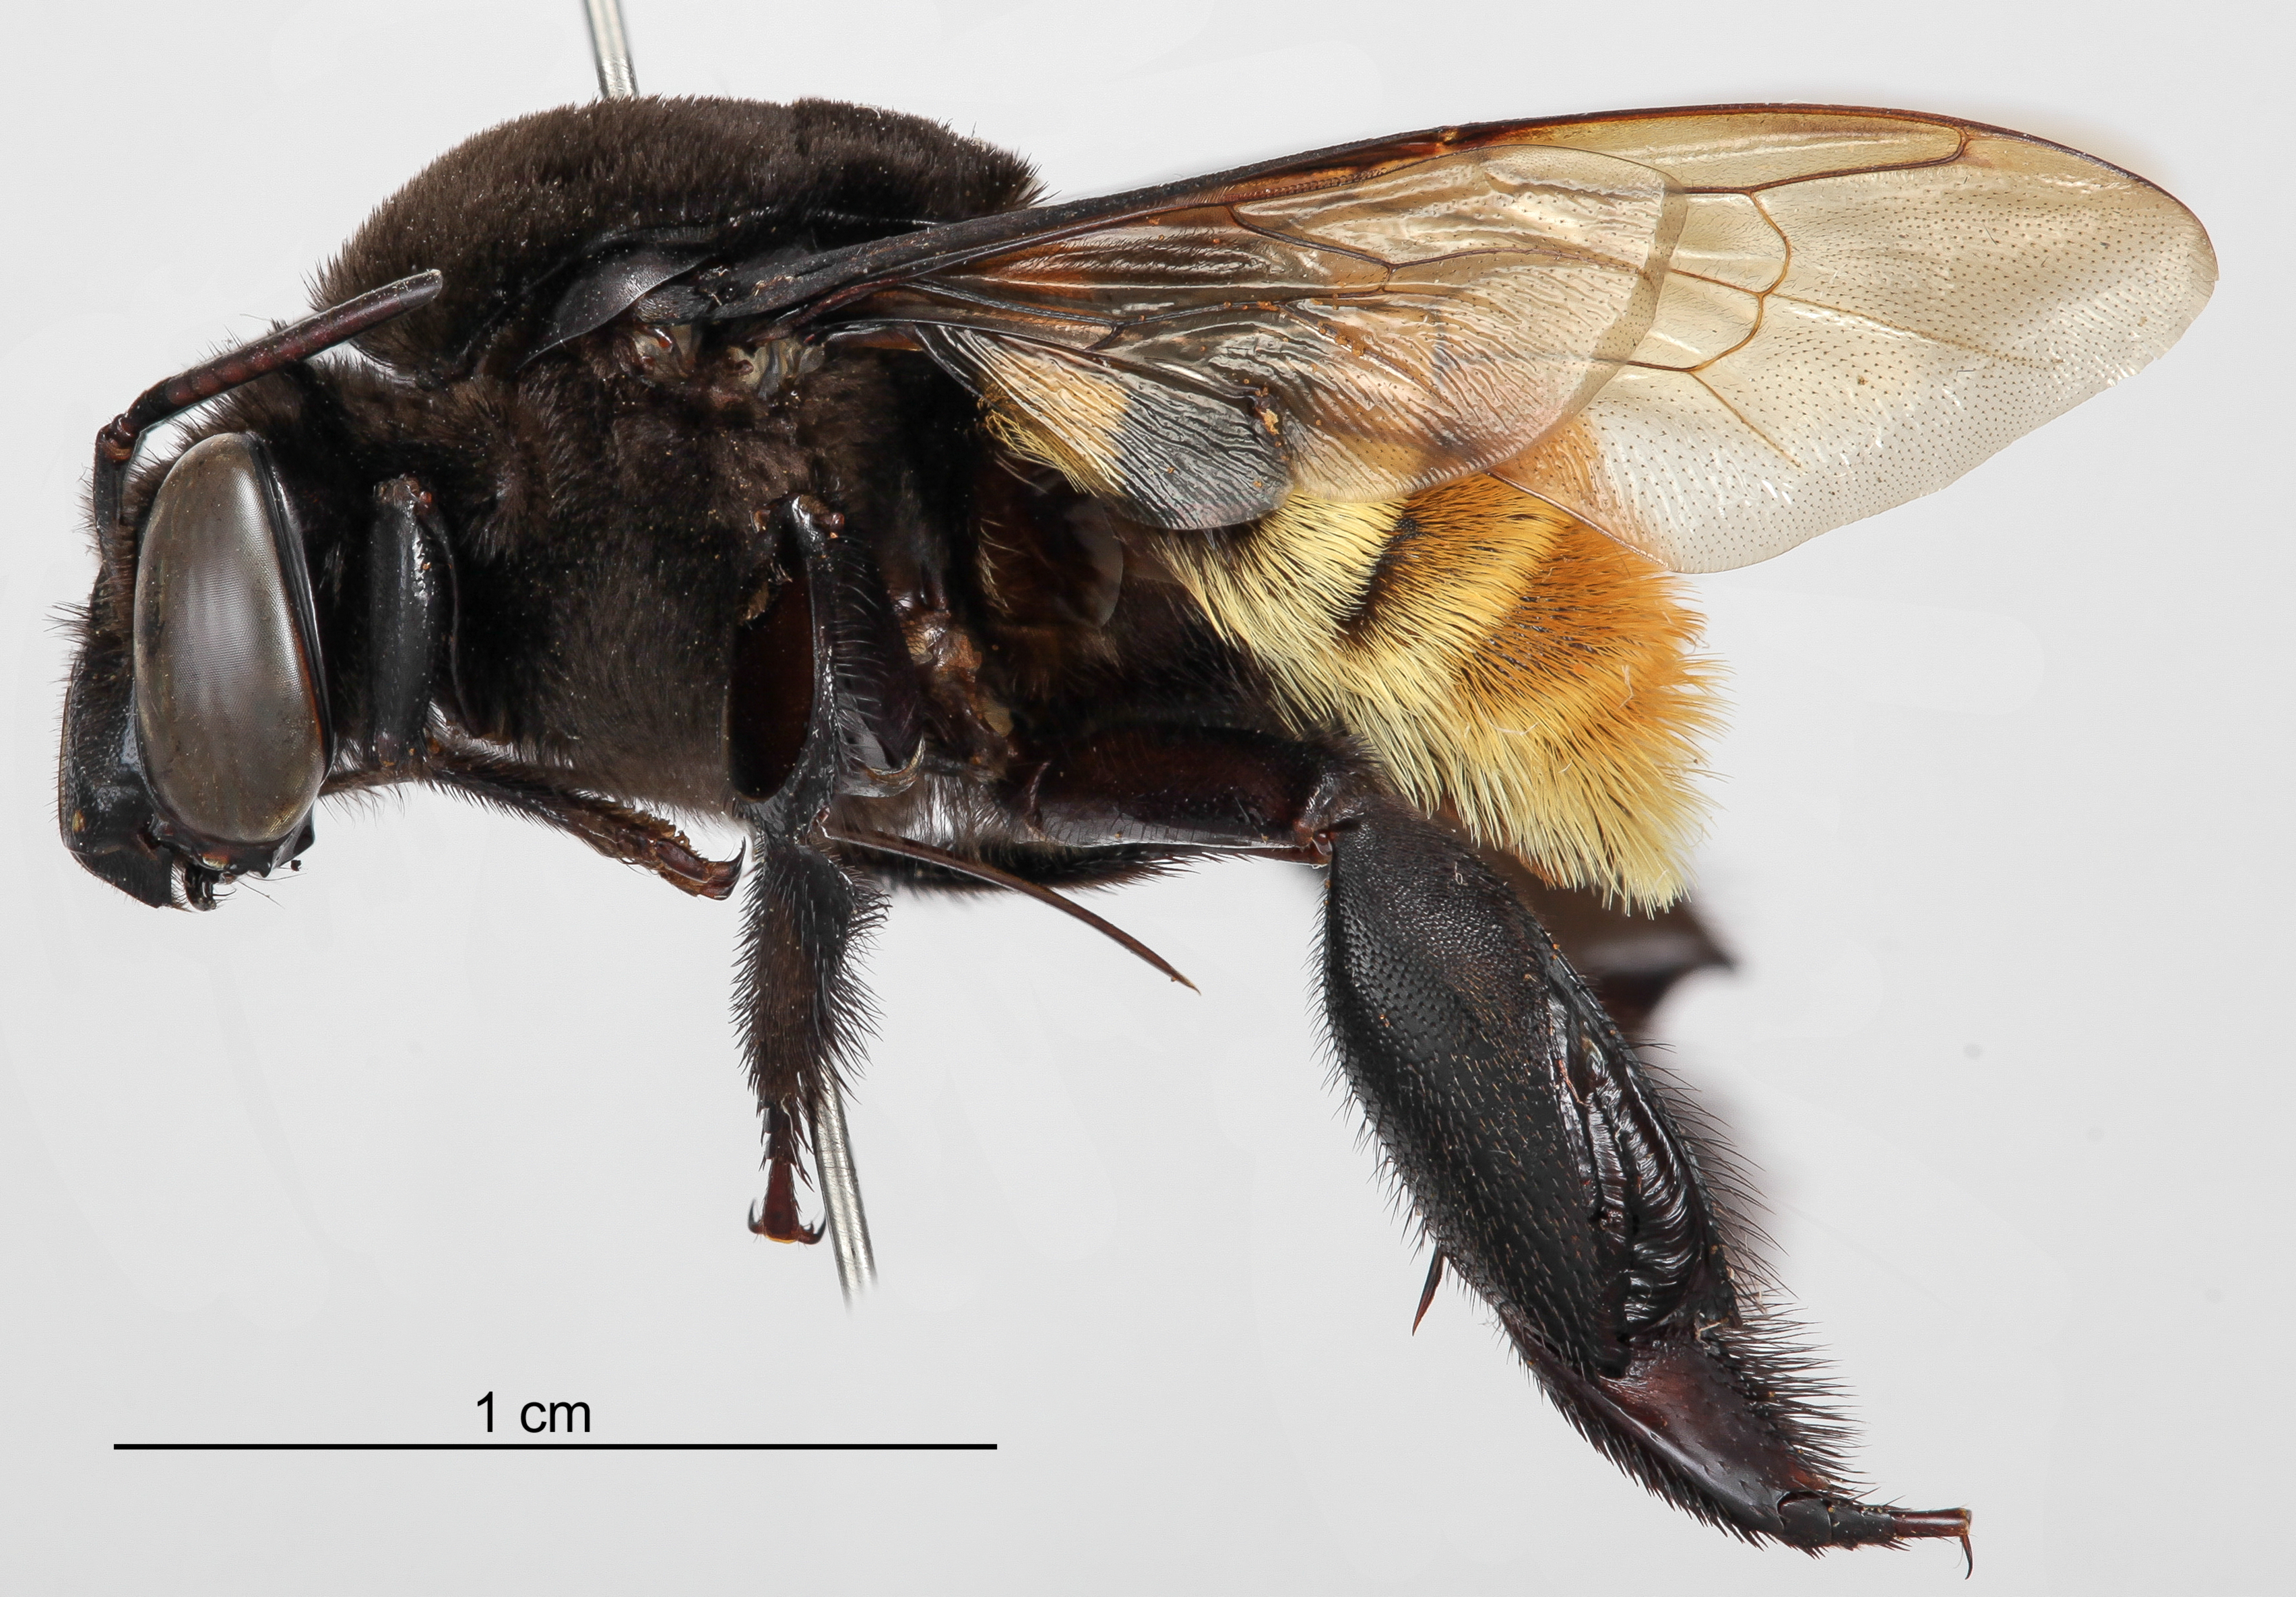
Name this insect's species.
Eulaema cingulata
